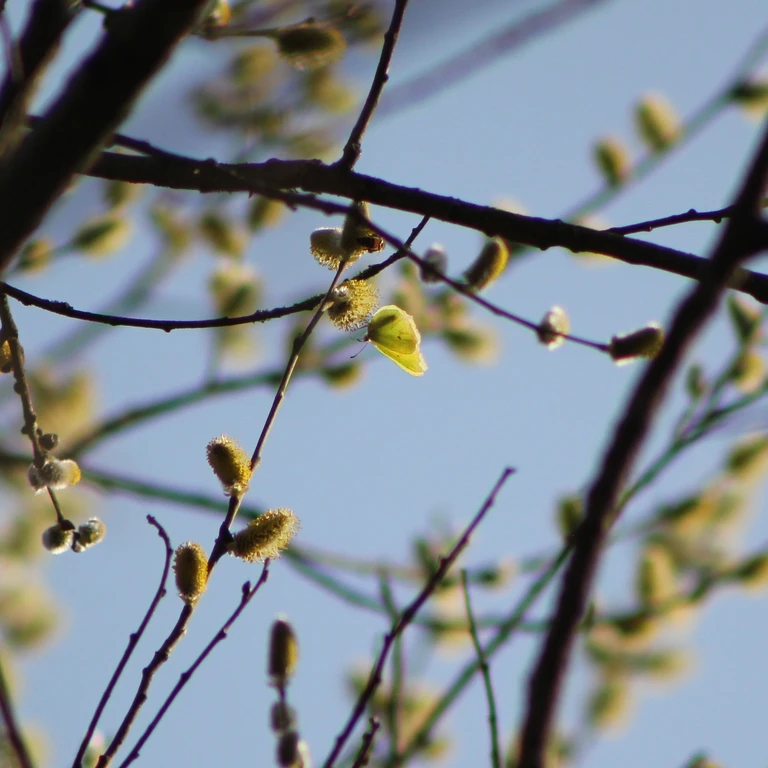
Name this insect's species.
Gonepteryx rhamni
